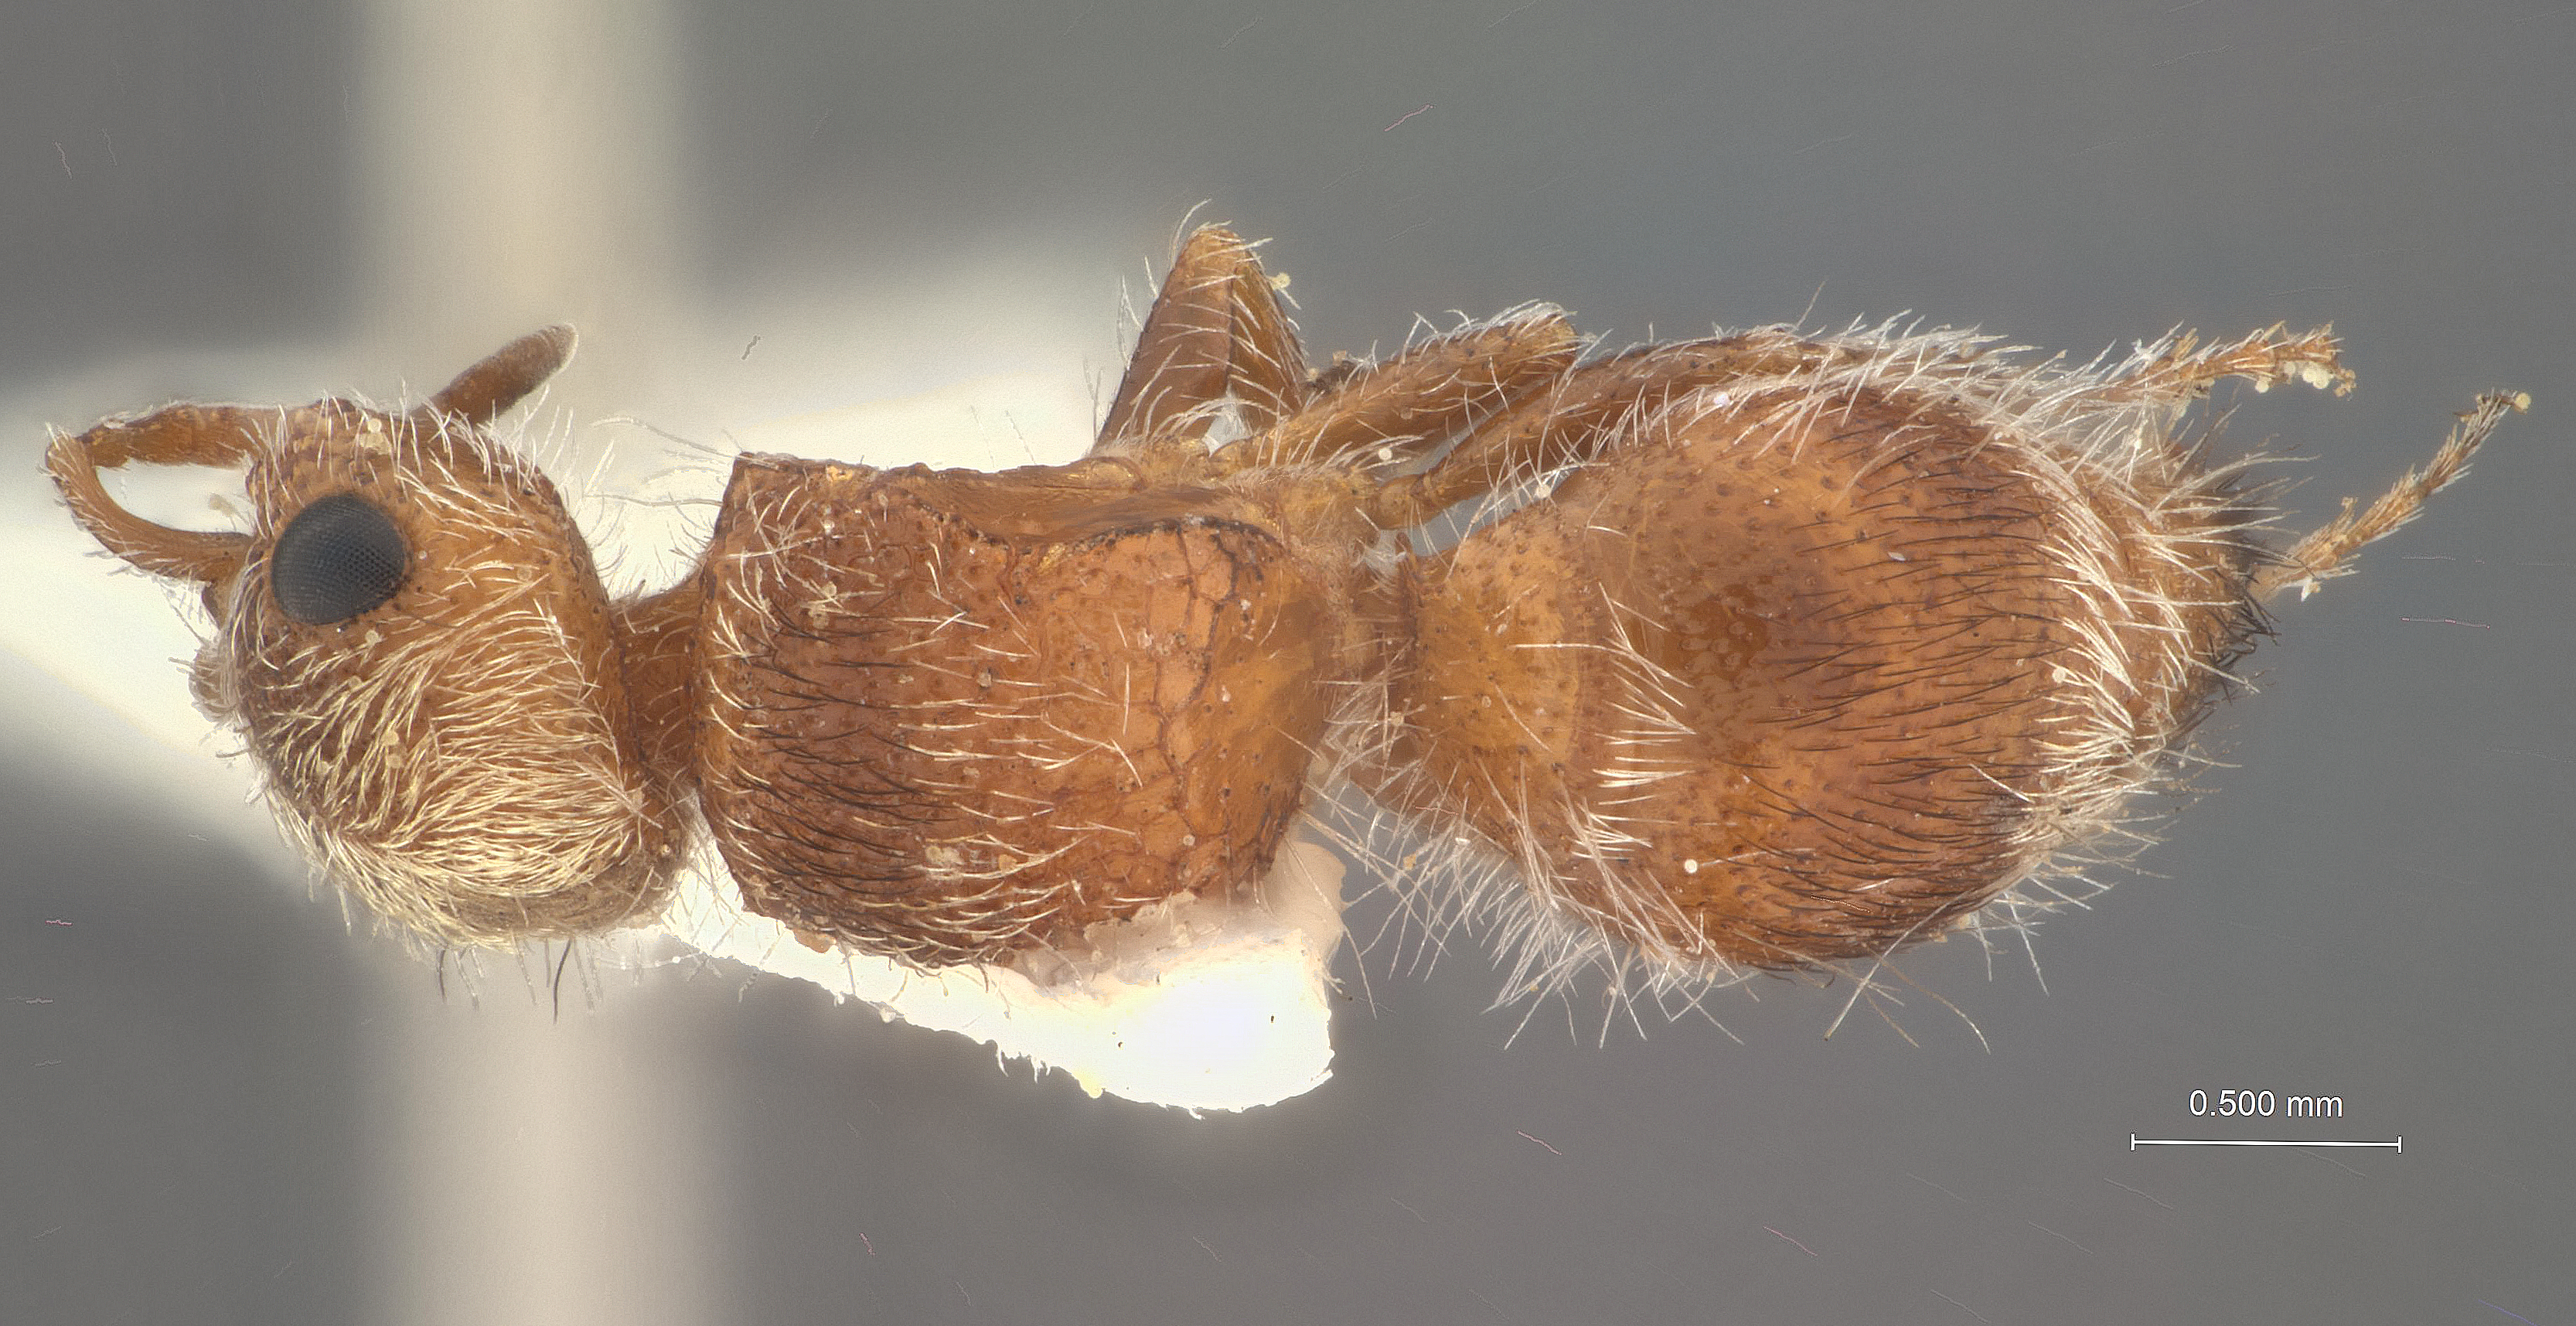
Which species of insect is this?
Pseudomethoca perditrix
